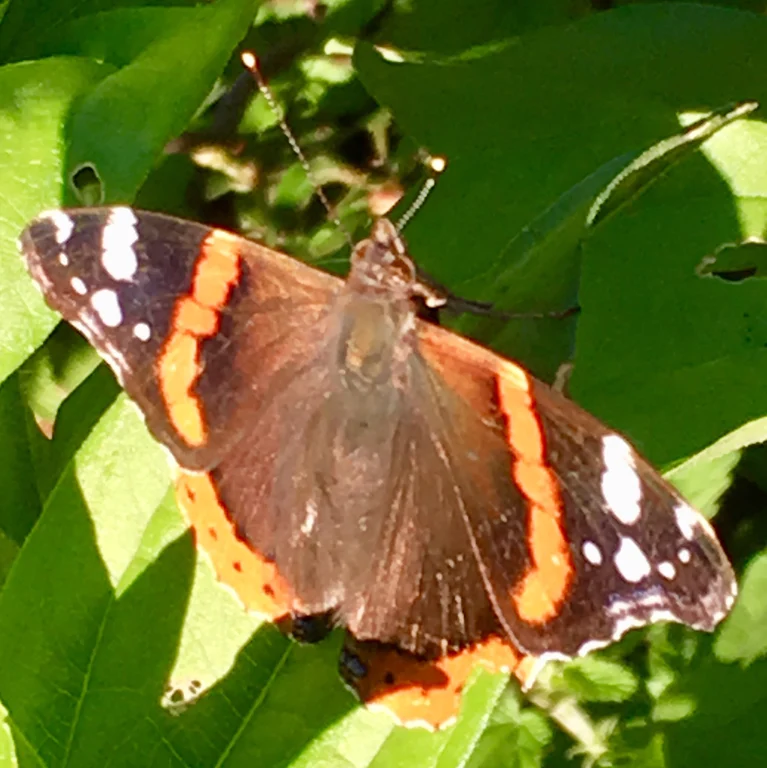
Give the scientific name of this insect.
Vanessa atalanta
